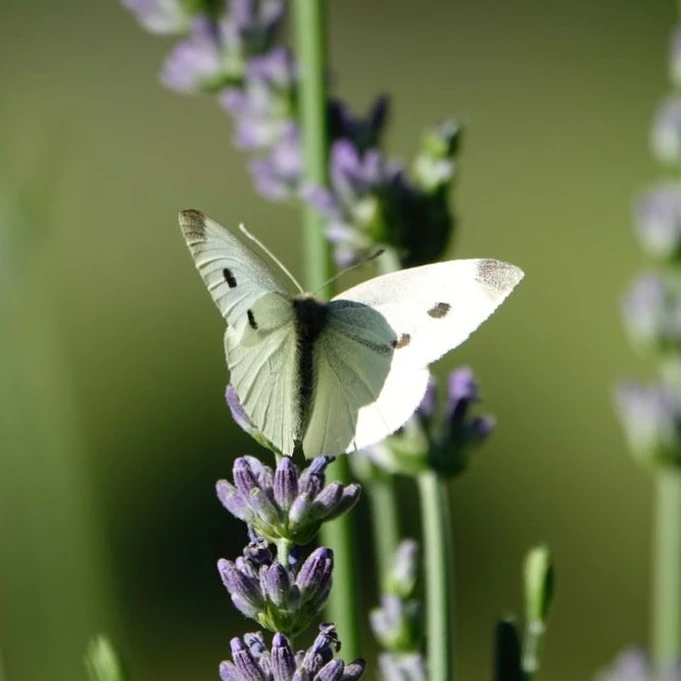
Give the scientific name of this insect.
Pieris rapae
